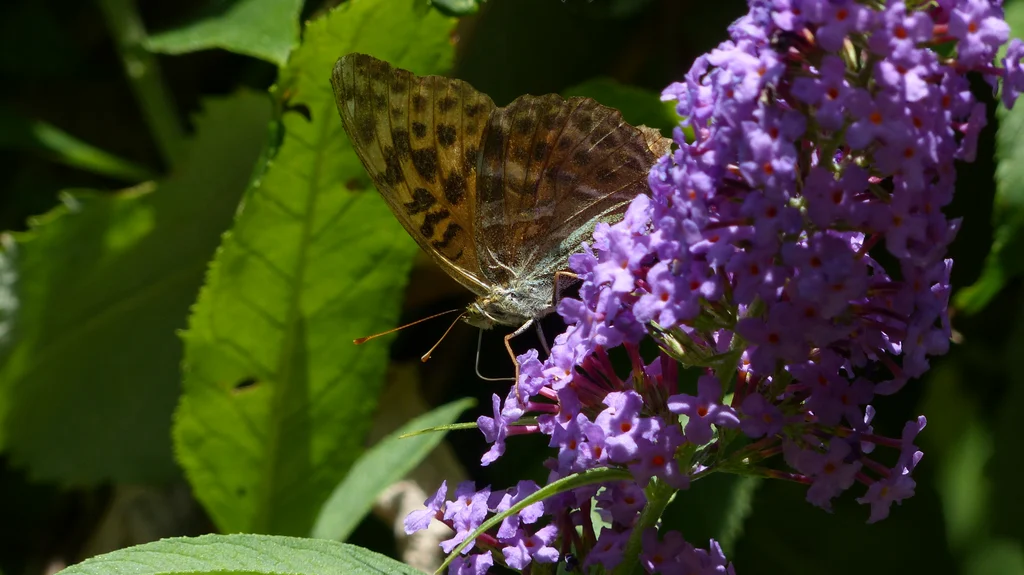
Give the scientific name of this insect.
Argynnis paphia
